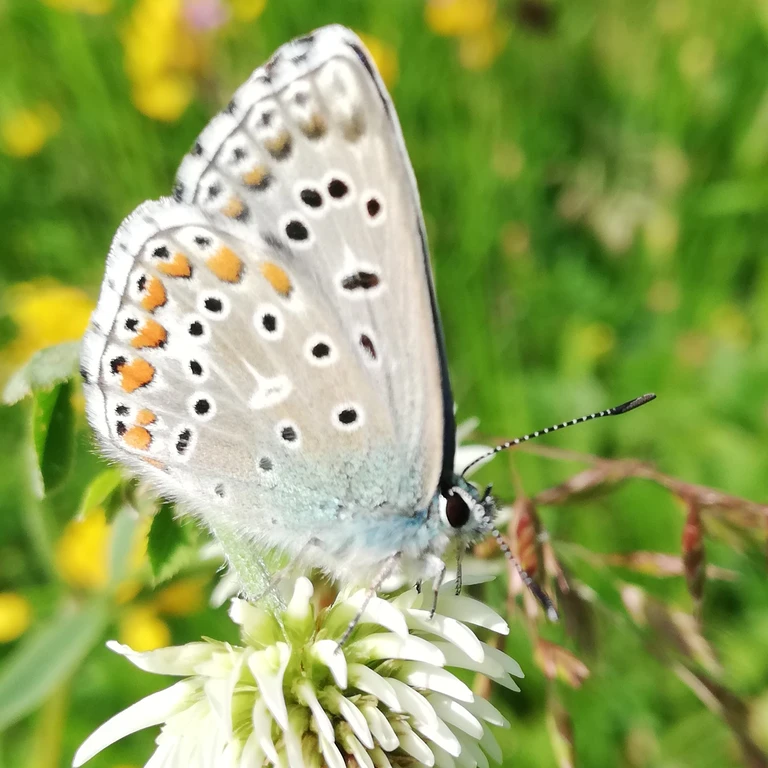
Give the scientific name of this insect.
Lysandra bellargus
